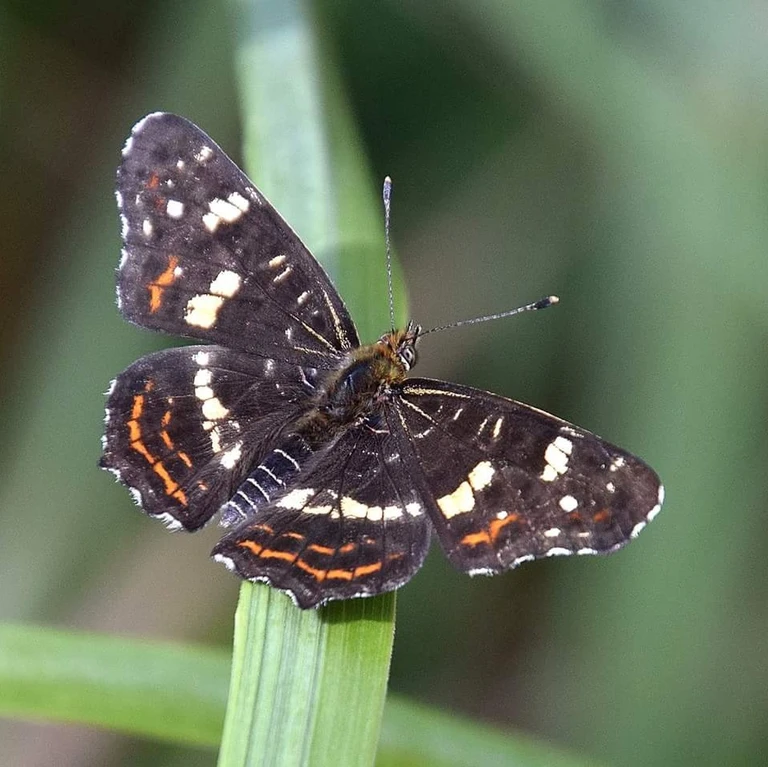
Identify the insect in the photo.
Araschnia levana
